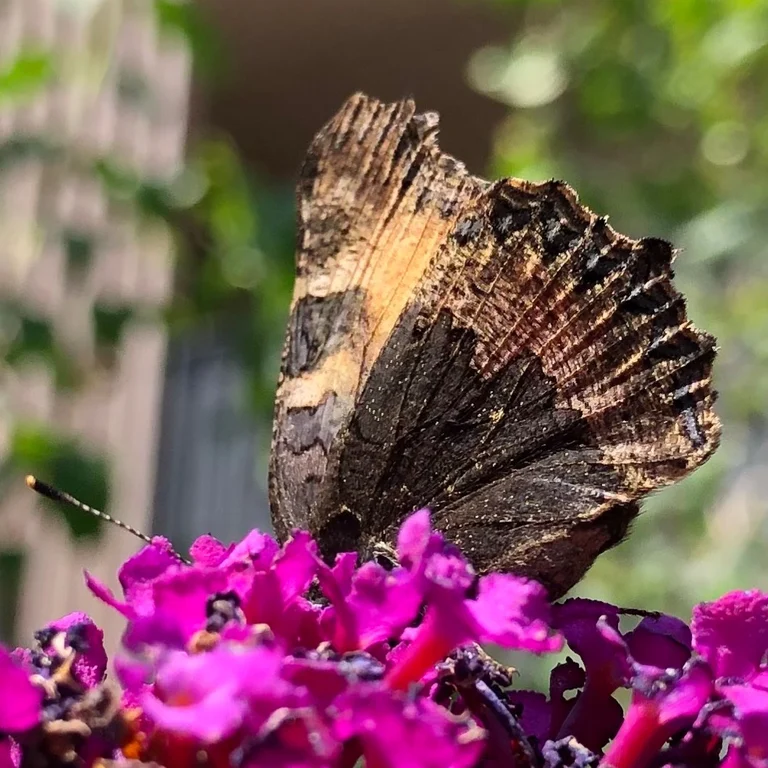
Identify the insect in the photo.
Aglais urticae
